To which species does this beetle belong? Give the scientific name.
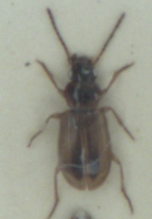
Dicheirotrichus placidus
